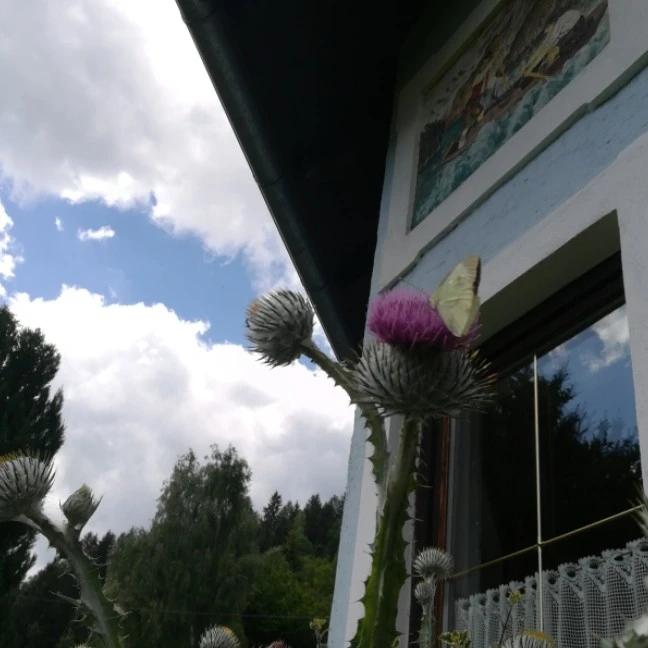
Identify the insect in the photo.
Pieris brassicae
